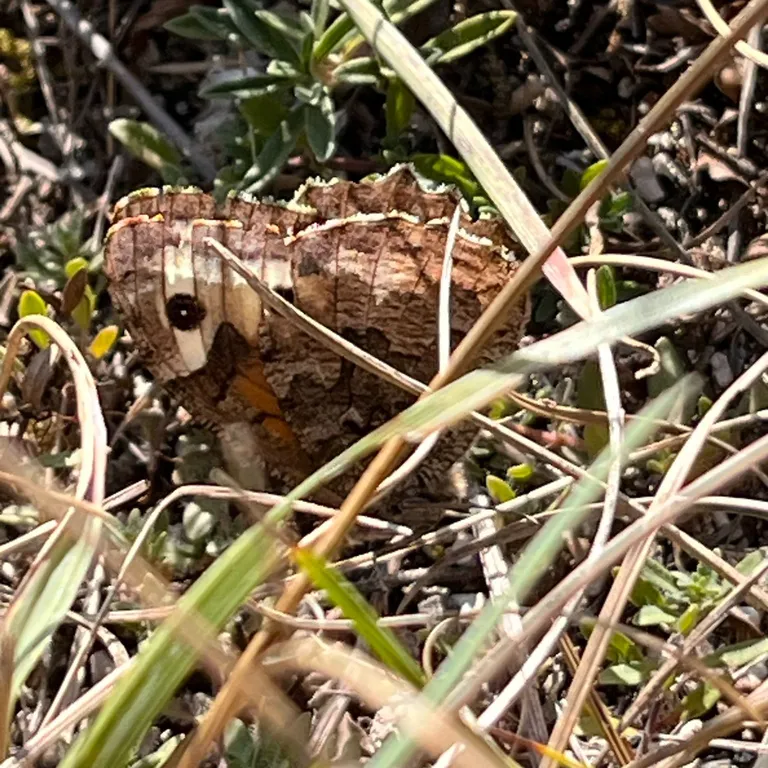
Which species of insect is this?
Hipparchia semele
